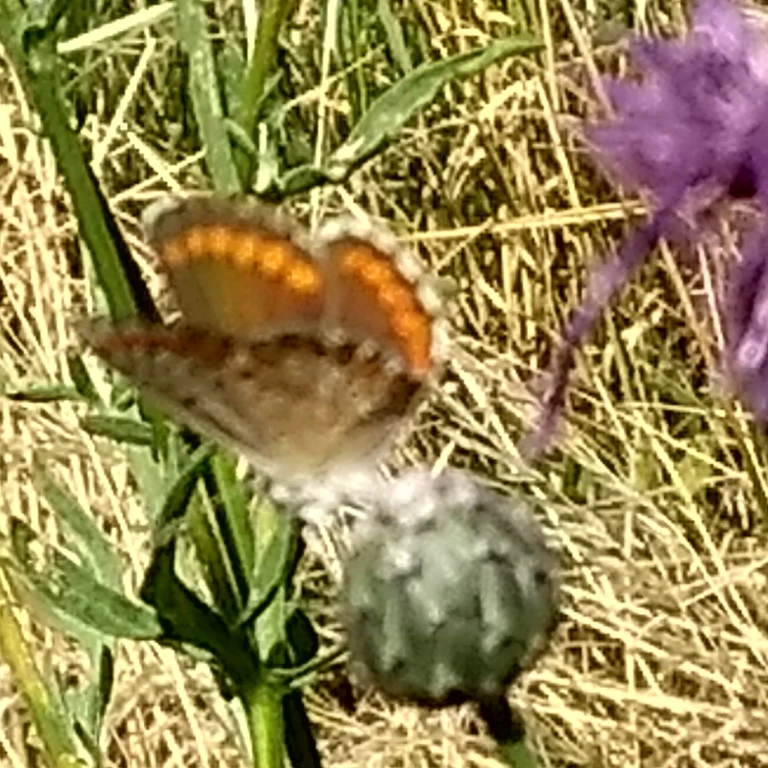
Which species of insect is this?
Aricia agestis/artaxerxes
